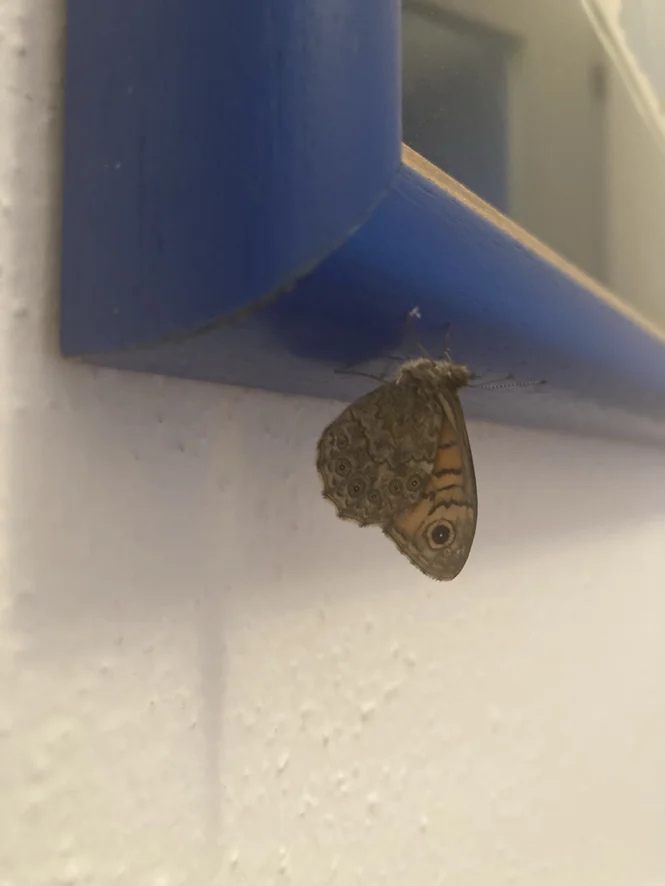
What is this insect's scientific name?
Lasiommata megera (also Pararge megera)
